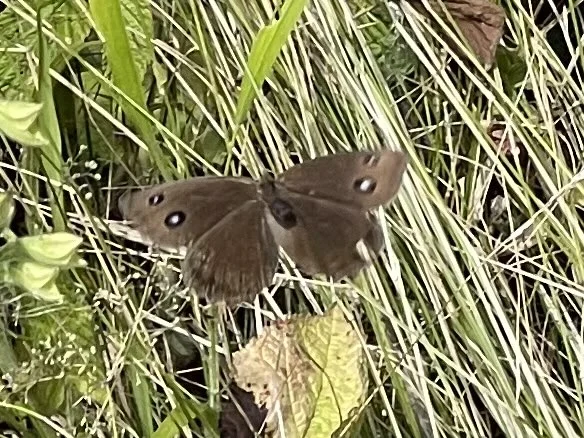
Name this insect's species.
Minois dryas
